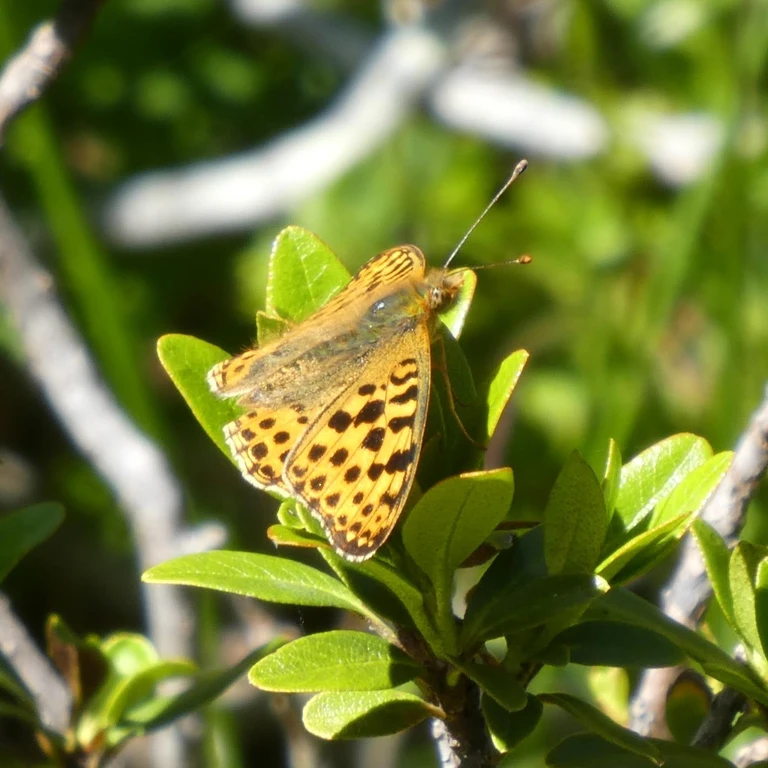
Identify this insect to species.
Issoria lathonia
